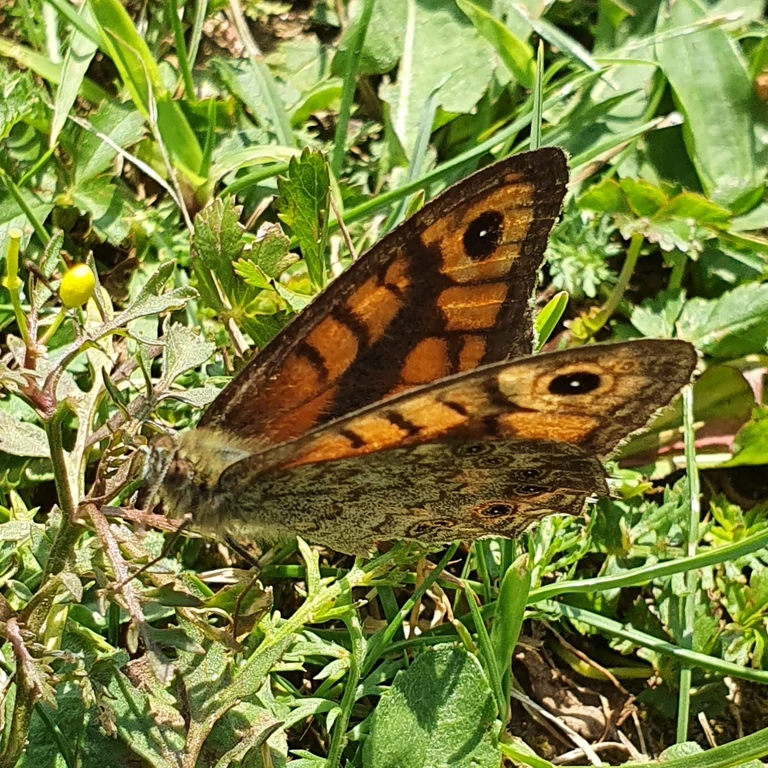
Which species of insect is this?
Lasiommata megera (also Pararge megera)
